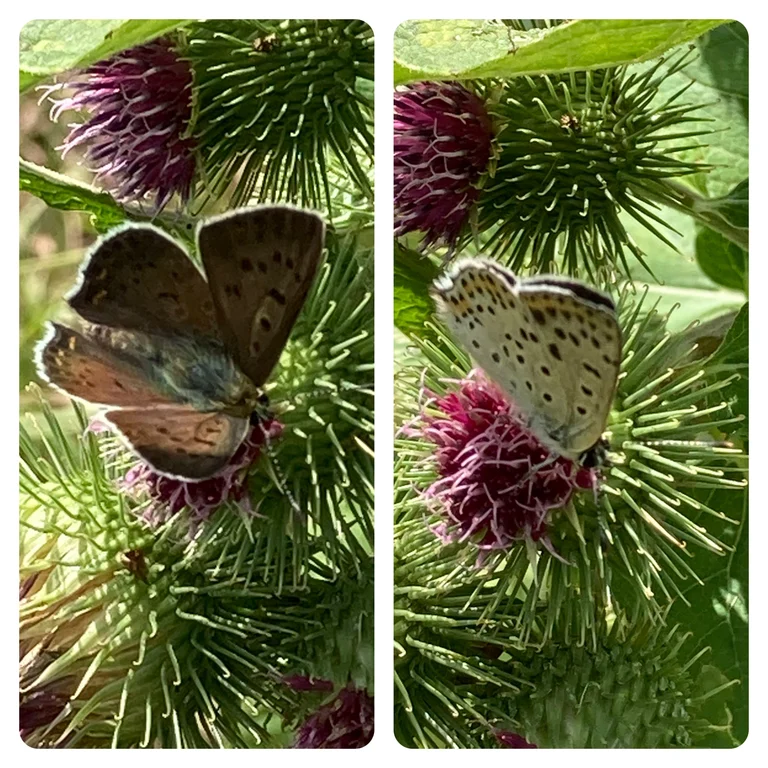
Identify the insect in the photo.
Lycaena tityrus (also Loweia tityrus)
